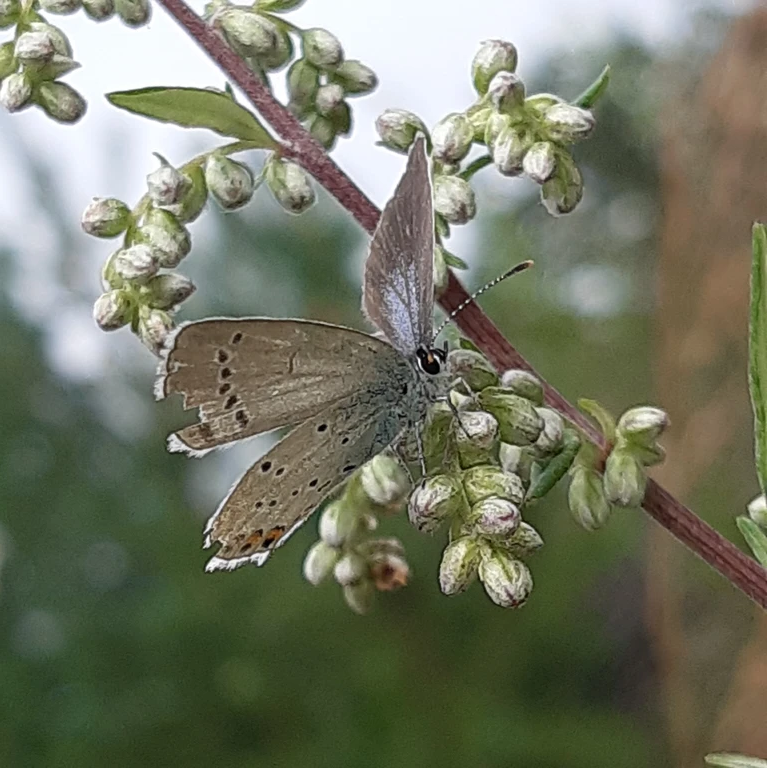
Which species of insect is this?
Cupido argiades (also Elkalyce argiades)
